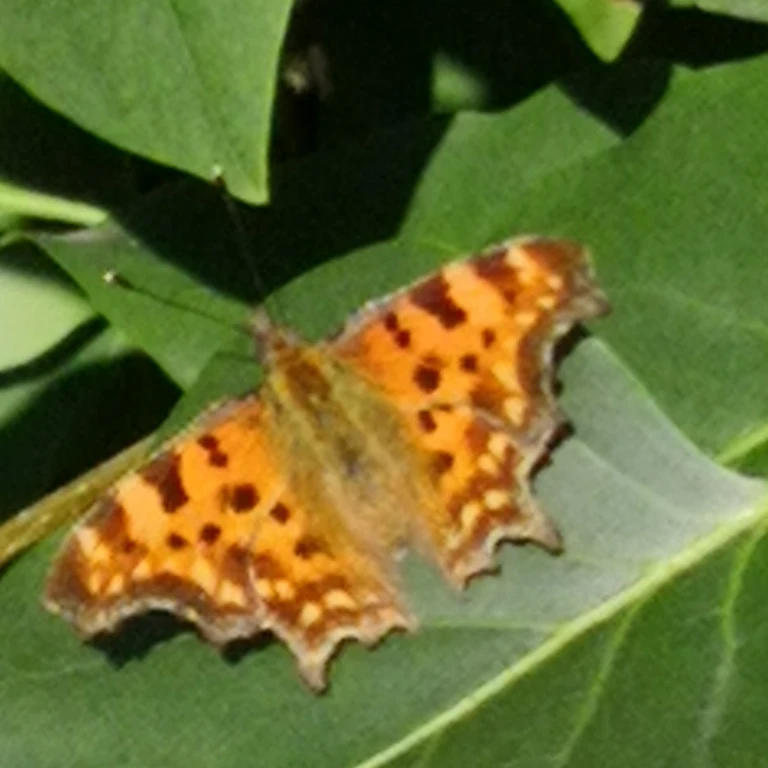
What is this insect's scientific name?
Polygonia c-album
